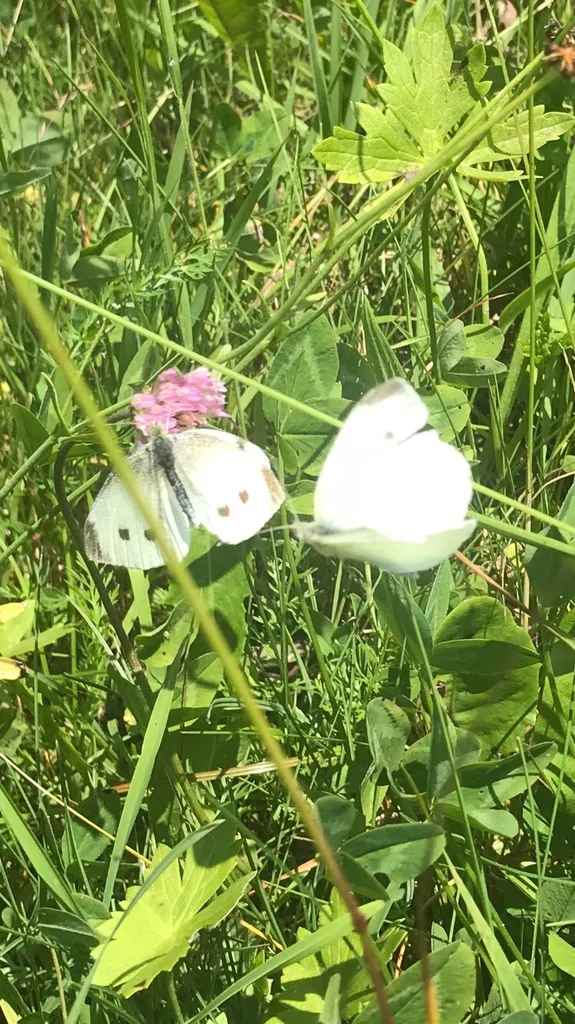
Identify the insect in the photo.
Pieris rapae
